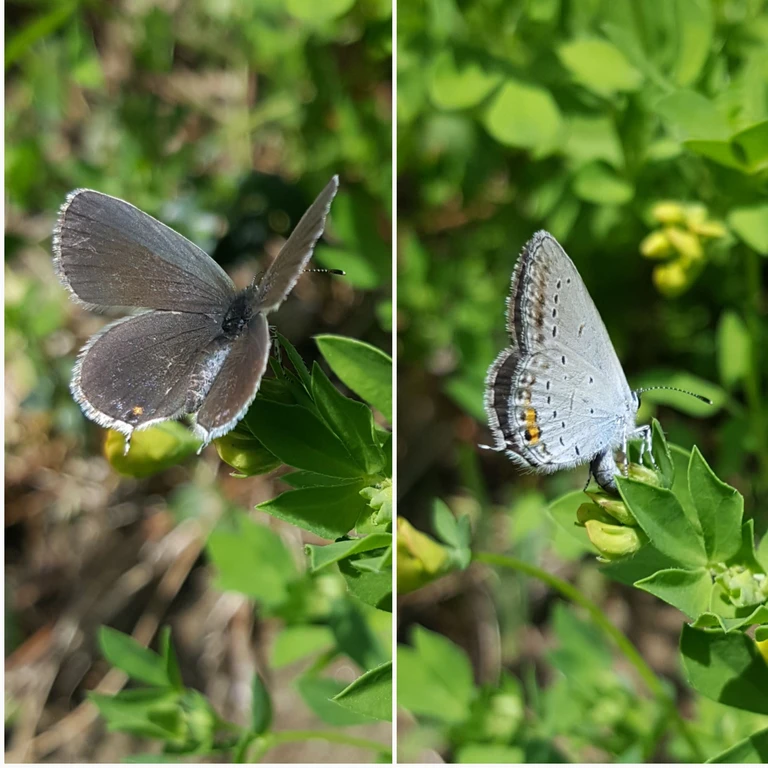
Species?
Cupido argiades (also Elkalyce argiades)
